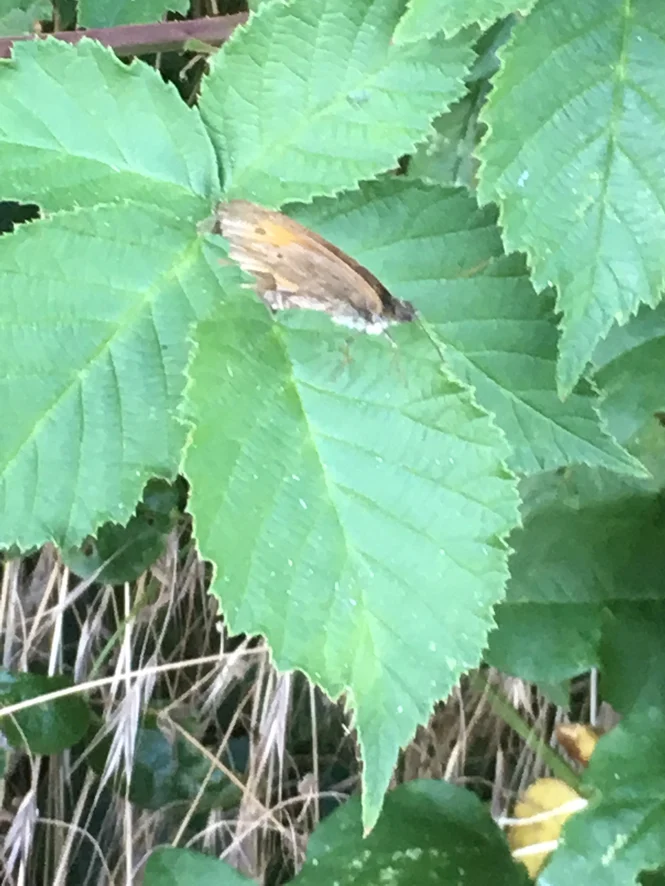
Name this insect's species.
Maniola jurtina
